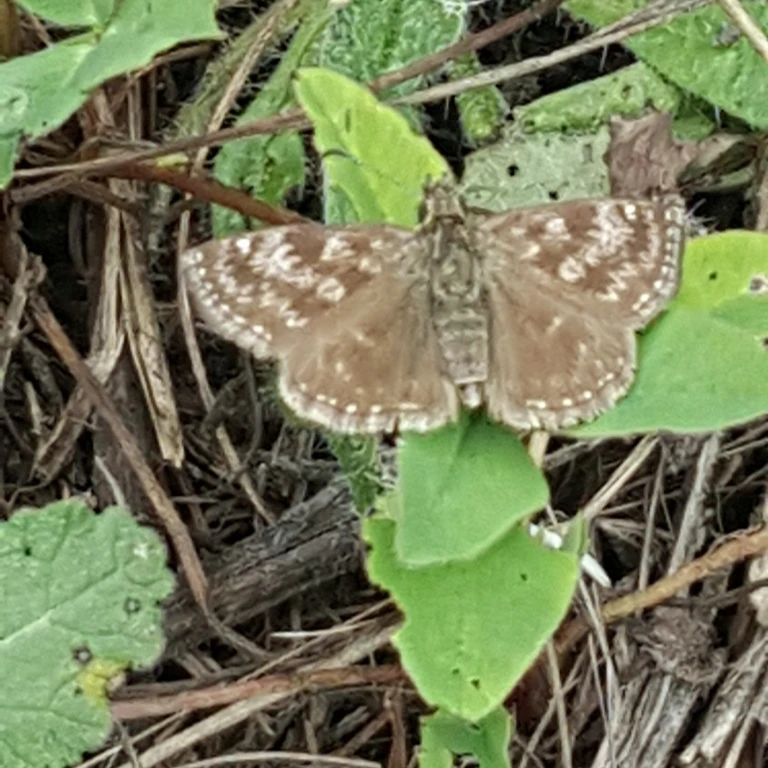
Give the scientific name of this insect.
Erynnis tages
